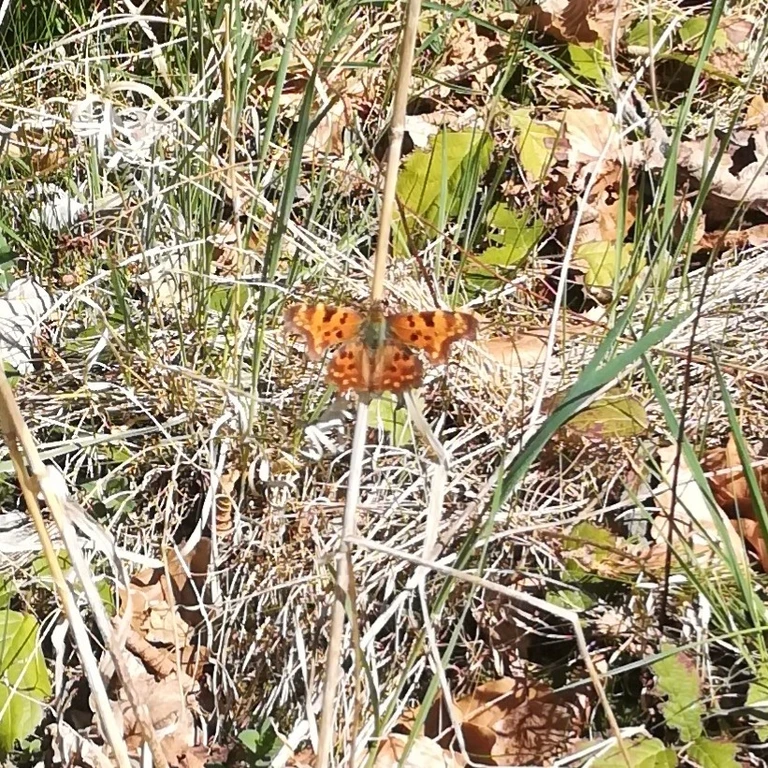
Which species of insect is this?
Polygonia c-album
